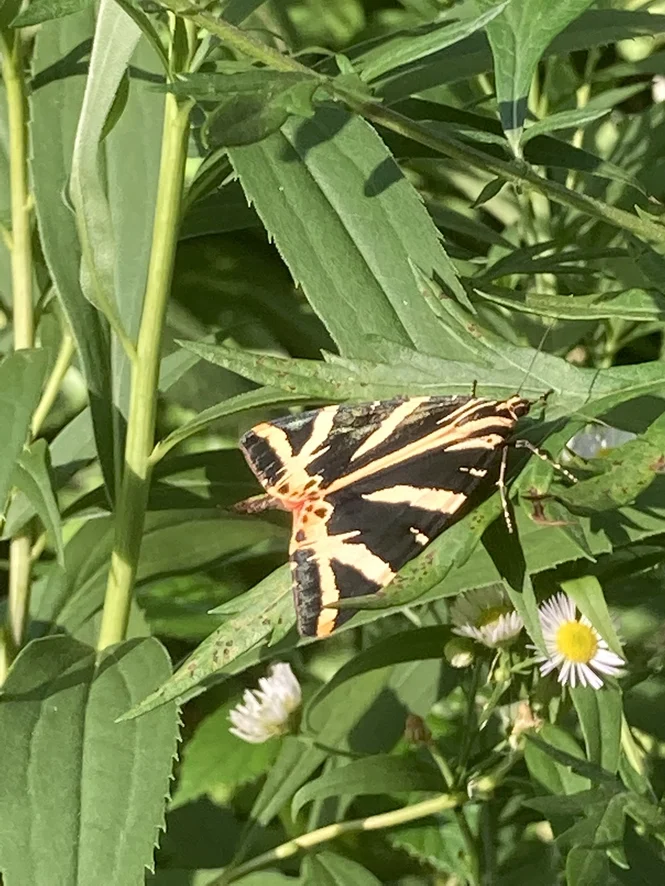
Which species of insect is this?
Euplagia quadripunctaria
